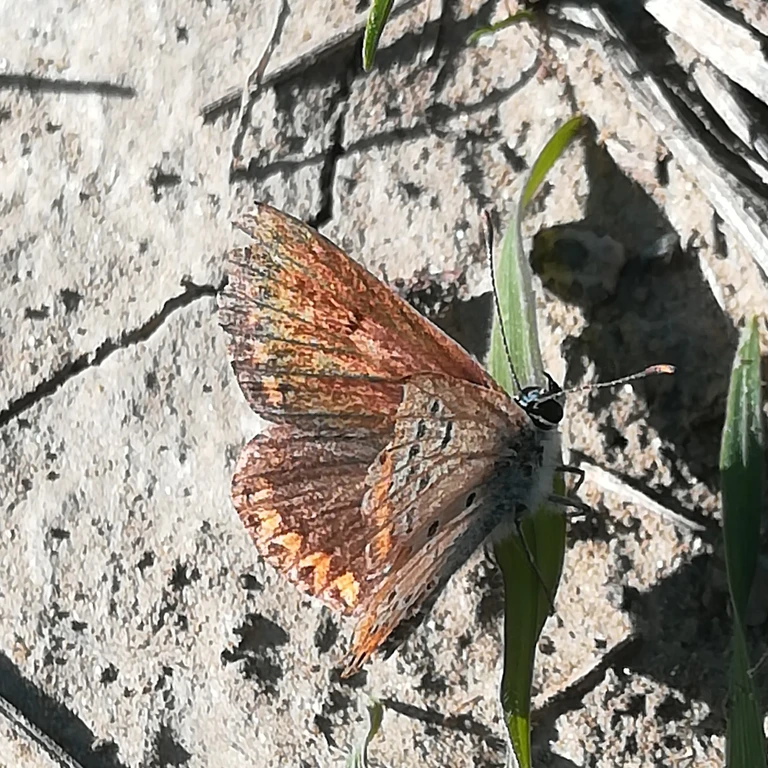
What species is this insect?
Aricia agestis/artaxerxes
